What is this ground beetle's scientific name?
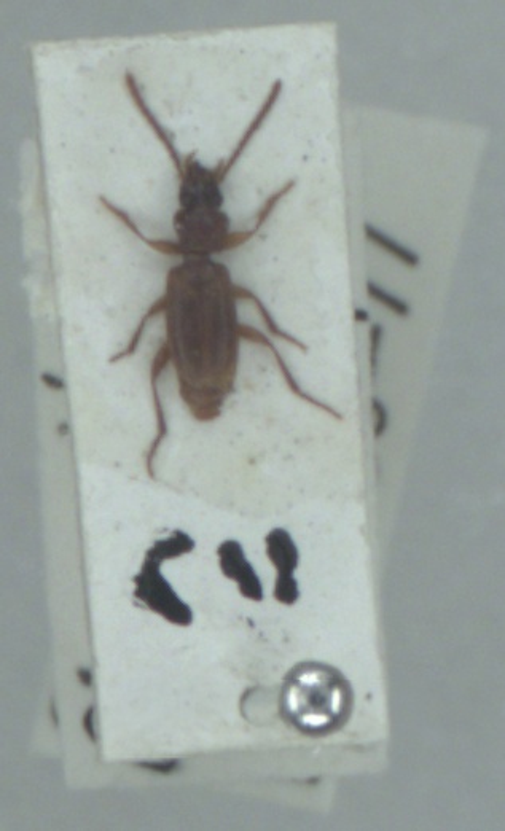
Trechoblemus micros
